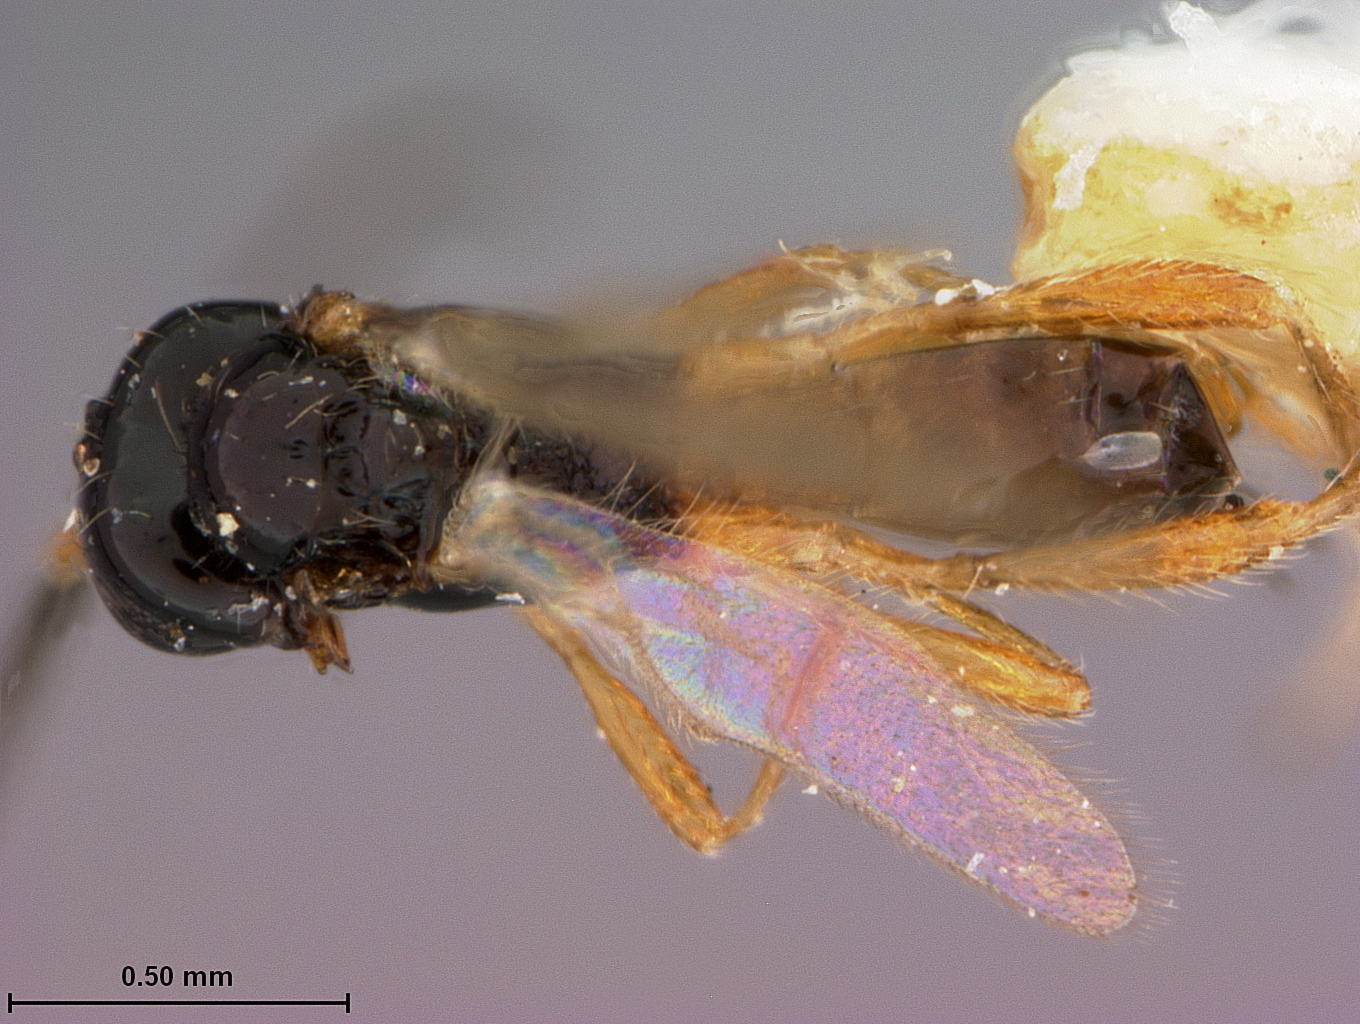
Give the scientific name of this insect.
Aspilota terryvillensis
